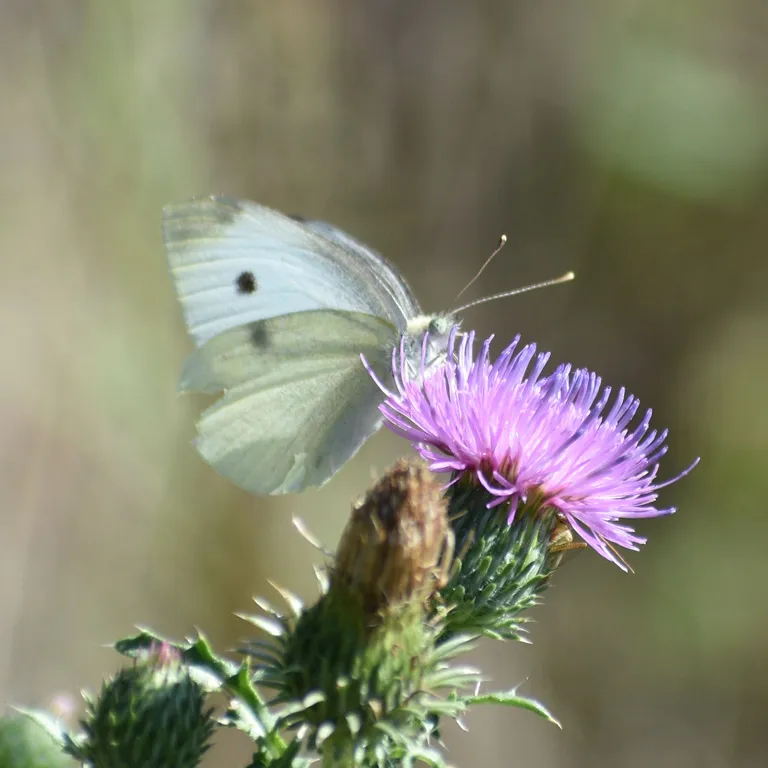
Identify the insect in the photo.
Pieris rapae
